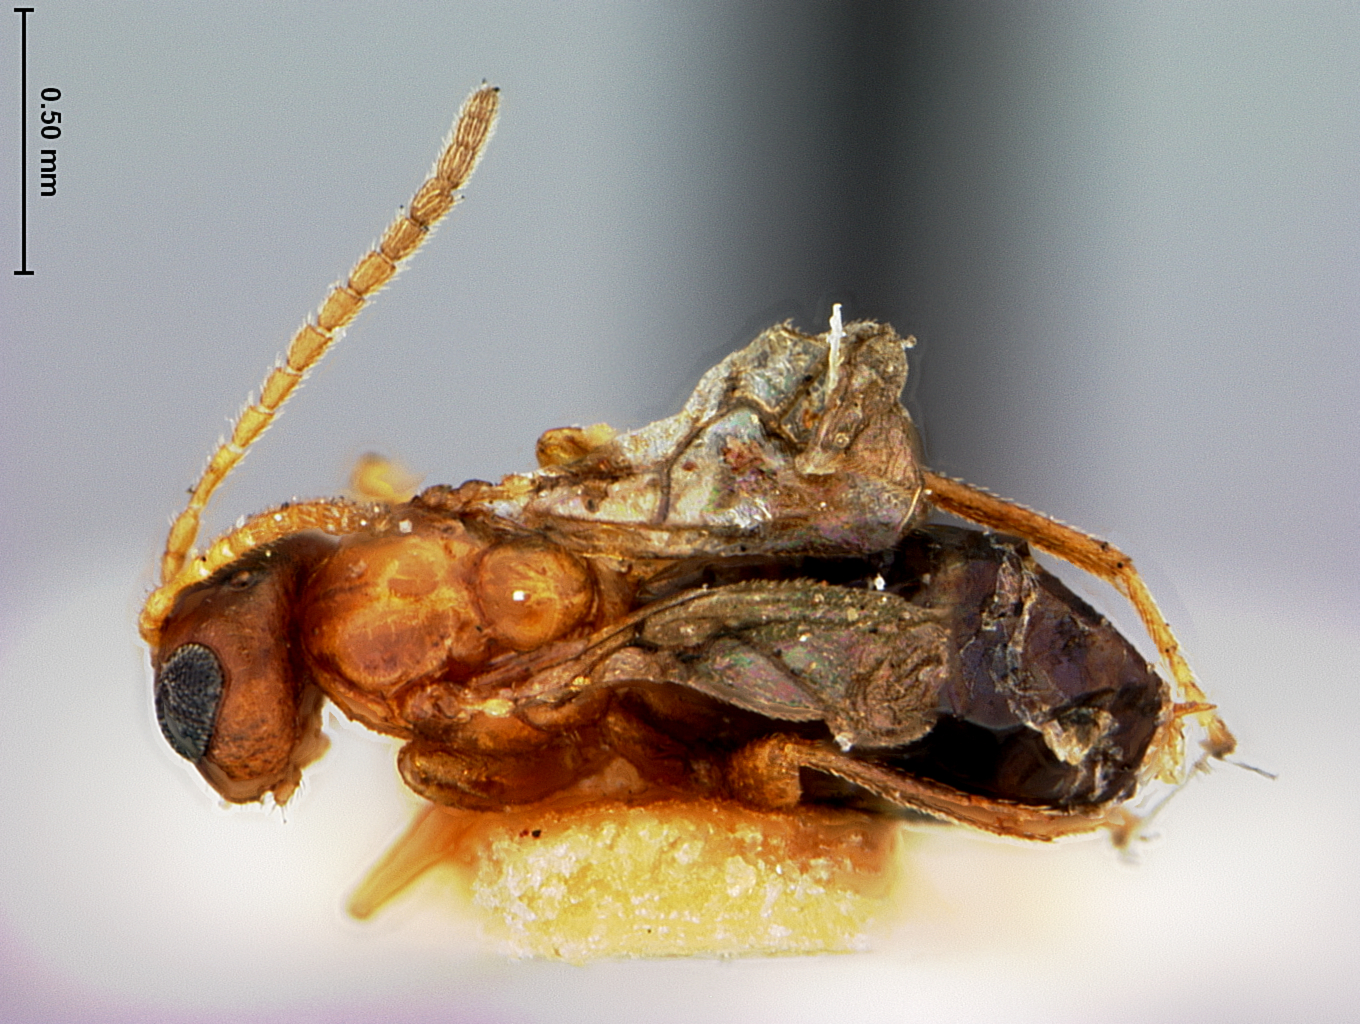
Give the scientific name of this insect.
Xystoteras contorta
